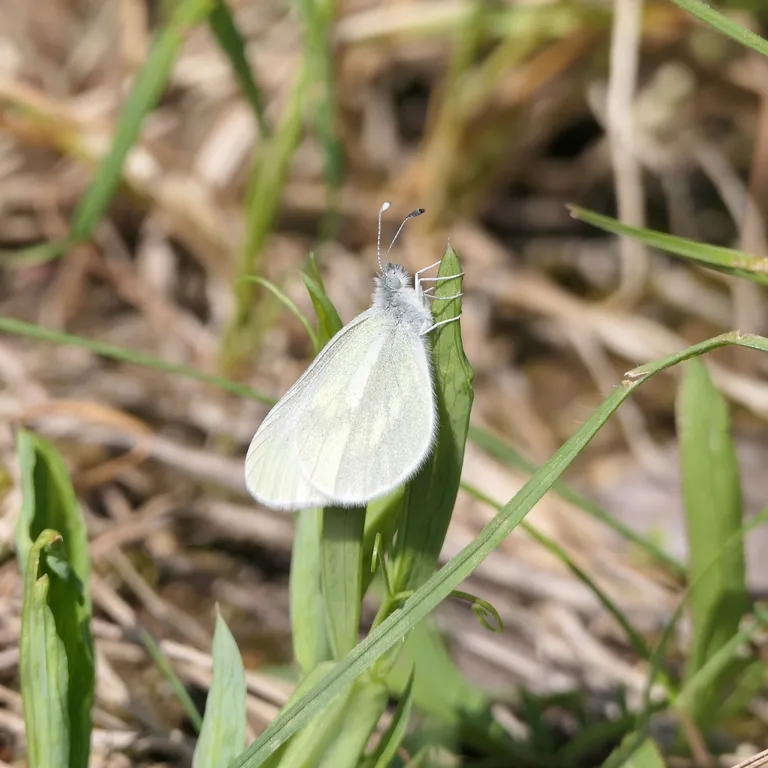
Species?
Leptidea sinapis/juvernica
